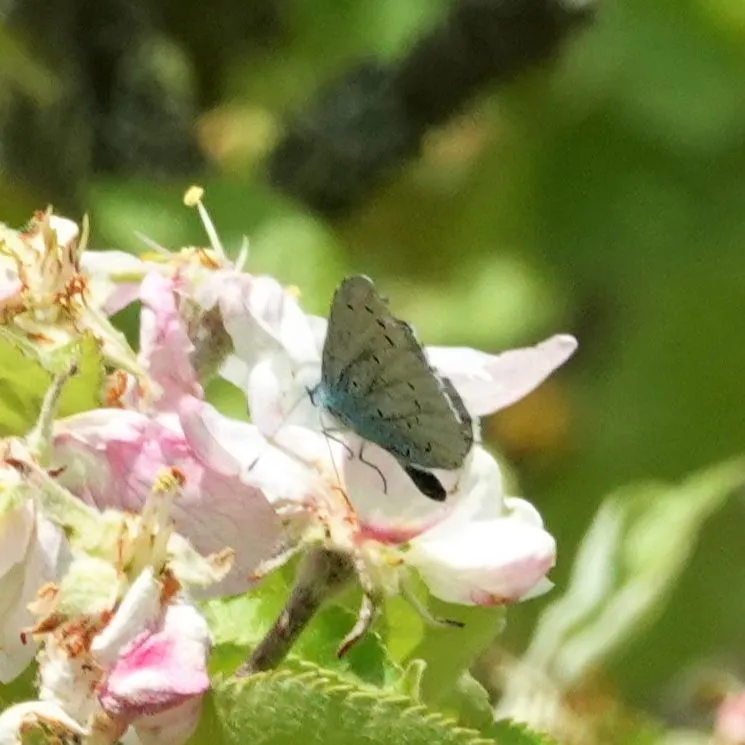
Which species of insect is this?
Celastrina argiolus
